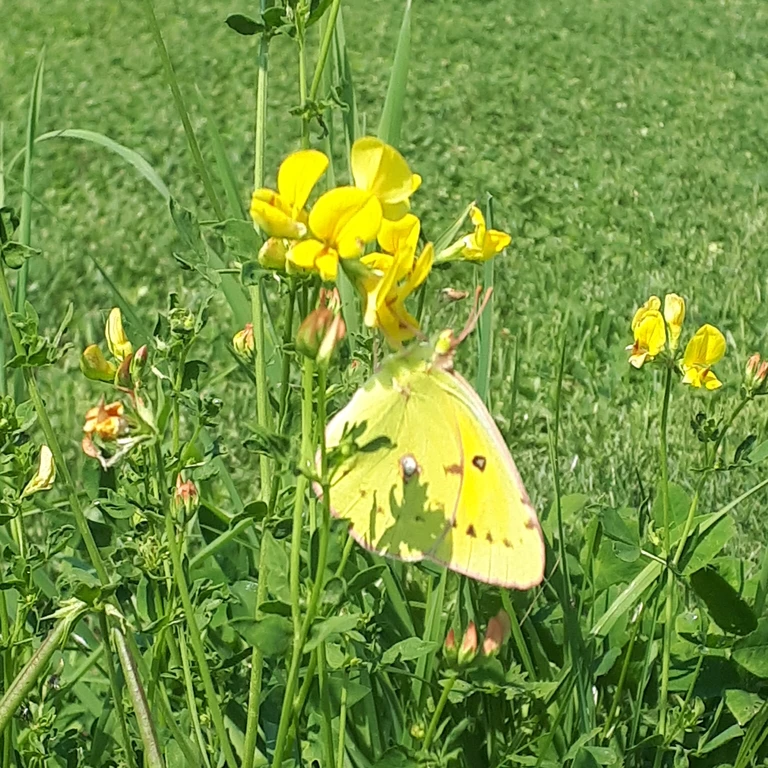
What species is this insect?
Colias croceus
